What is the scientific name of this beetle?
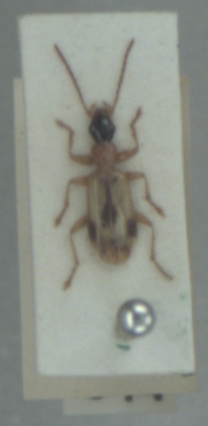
Demetrias imperialis
